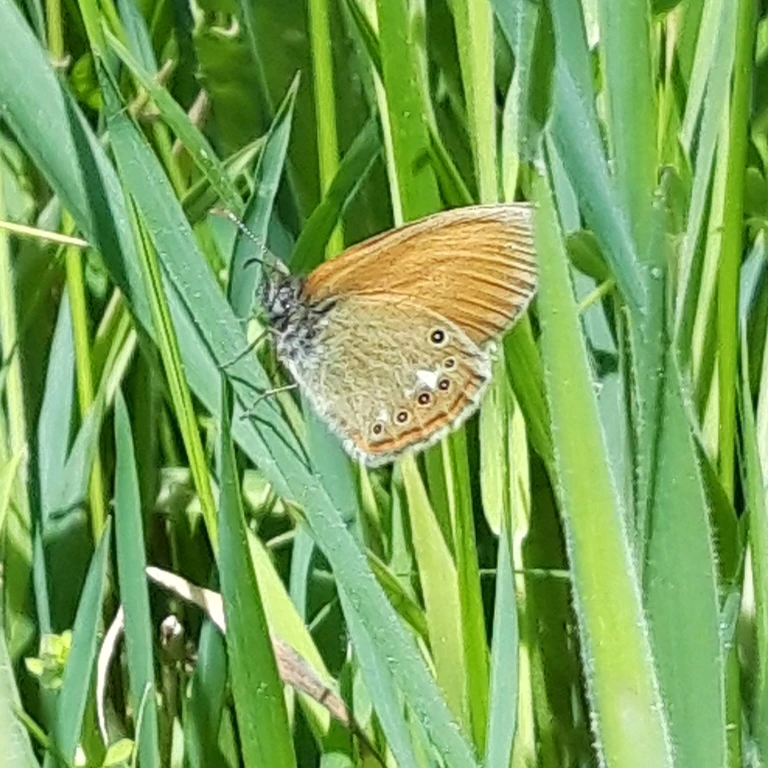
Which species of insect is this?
Coenonympha glycerion (also Coenonympha iphis)
